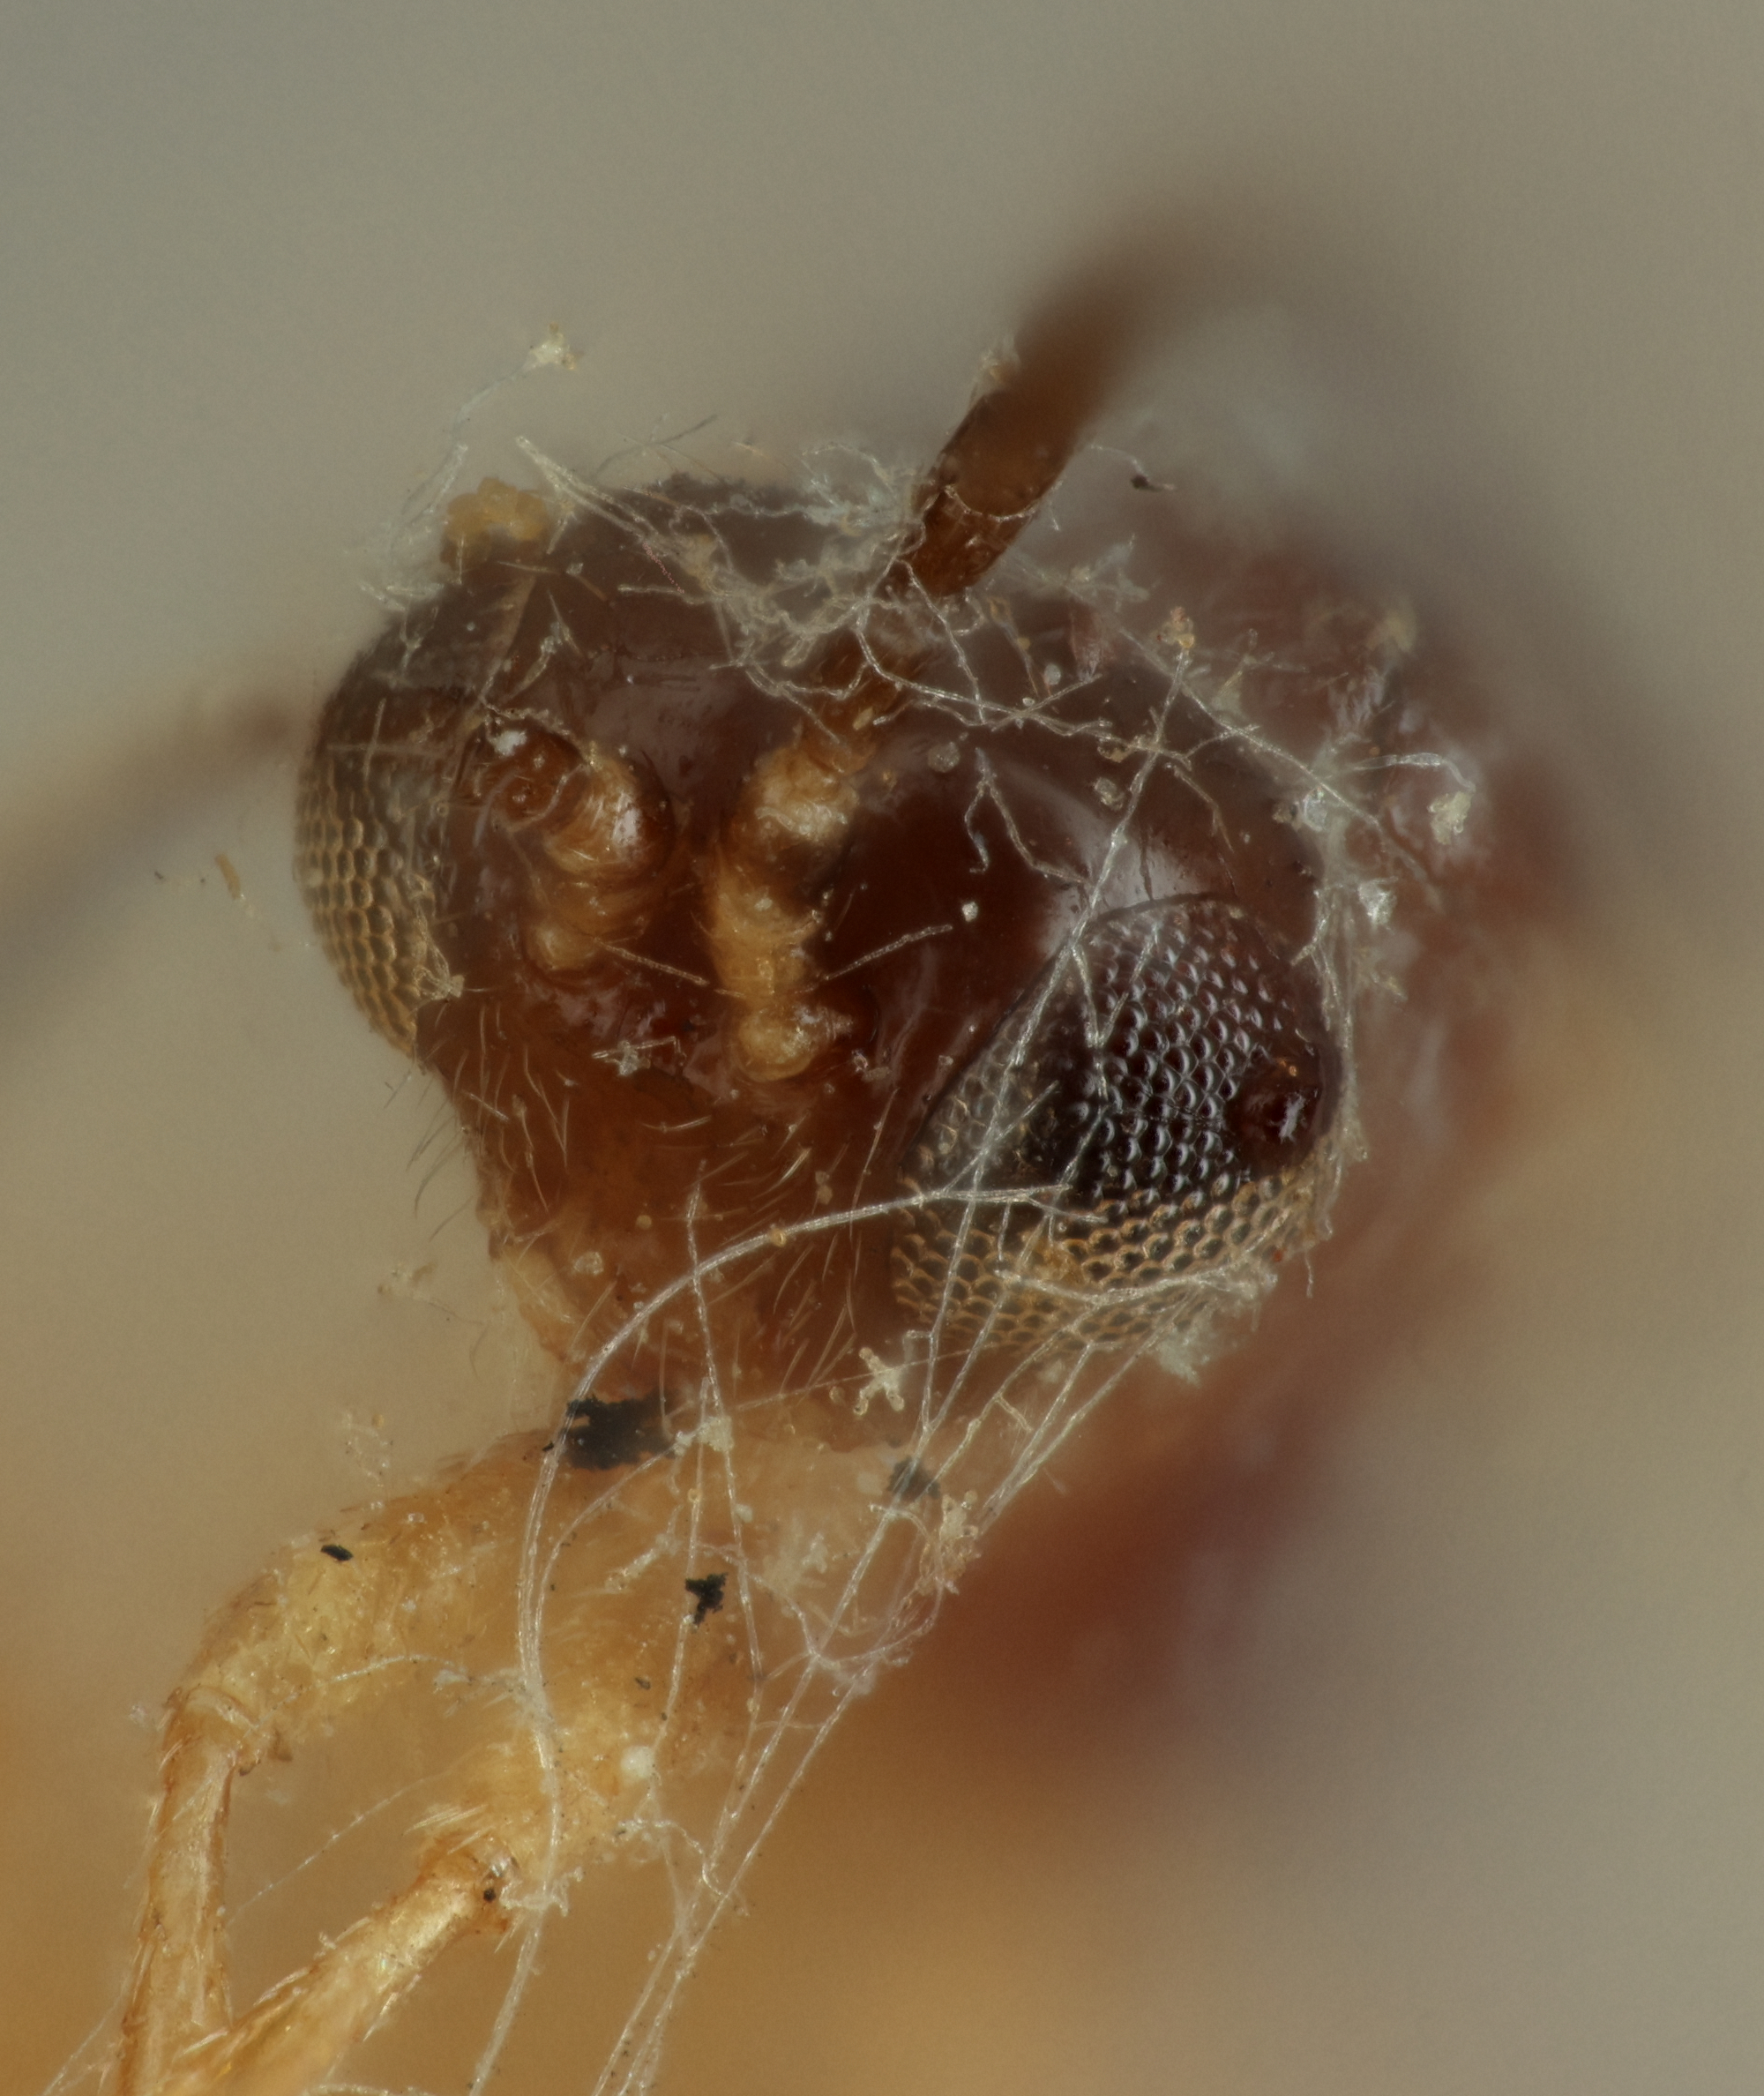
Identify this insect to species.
Aphidius salicis
